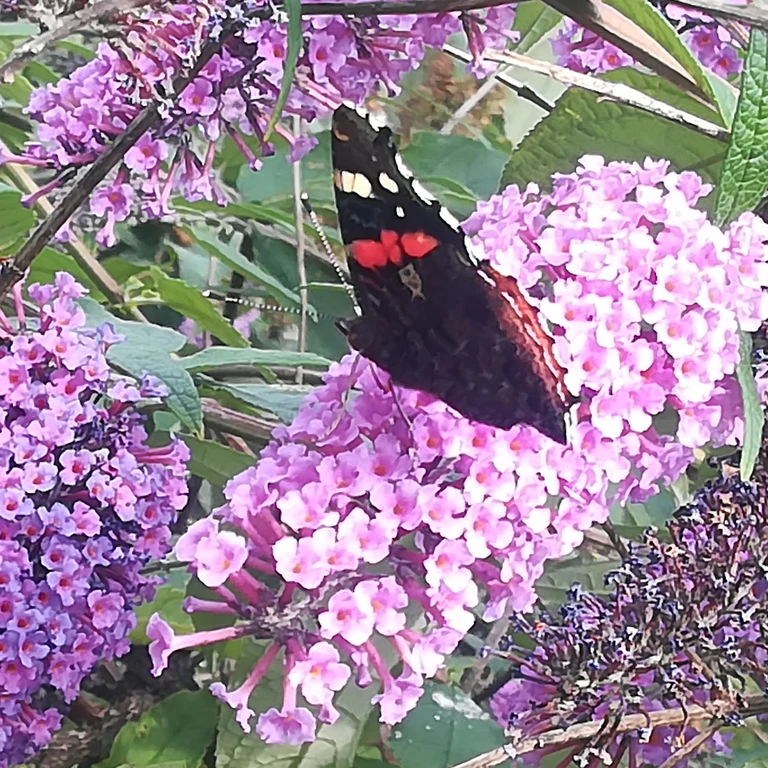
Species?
Vanessa atalanta
